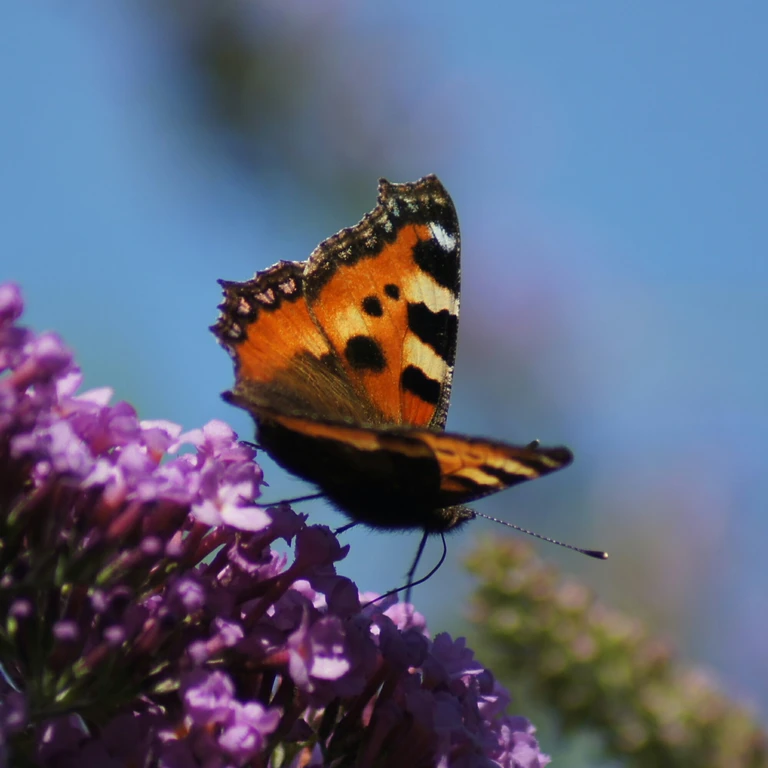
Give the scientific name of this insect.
Aglais urticae
